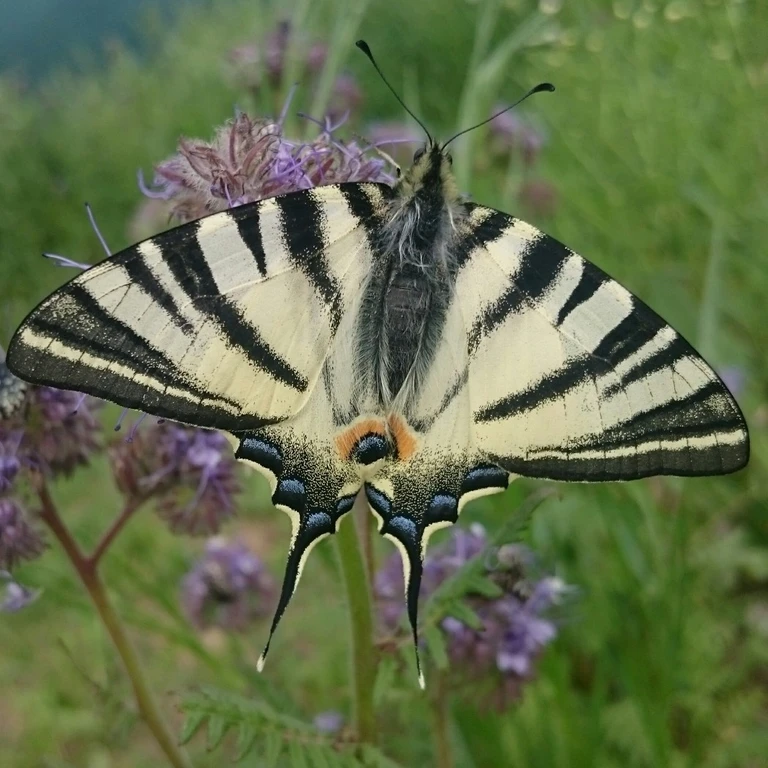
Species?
Iphiclides podalirius
